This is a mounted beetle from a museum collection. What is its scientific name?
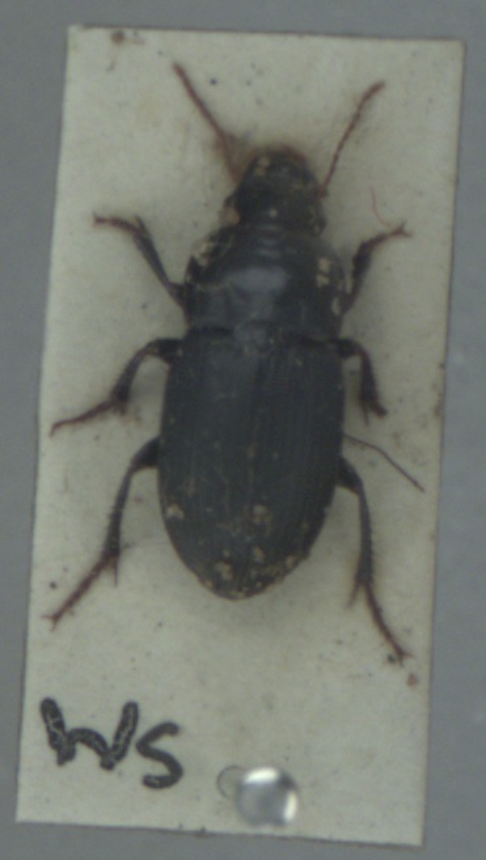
Harpalus tardus
